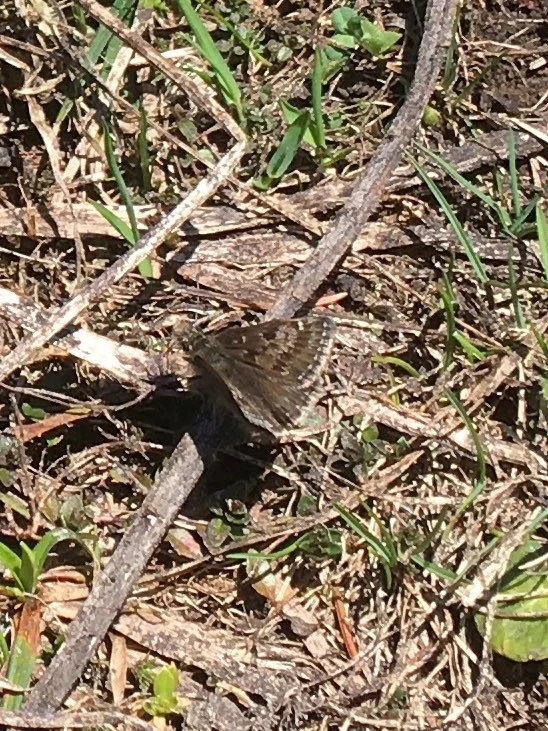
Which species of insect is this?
Erynnis tages
